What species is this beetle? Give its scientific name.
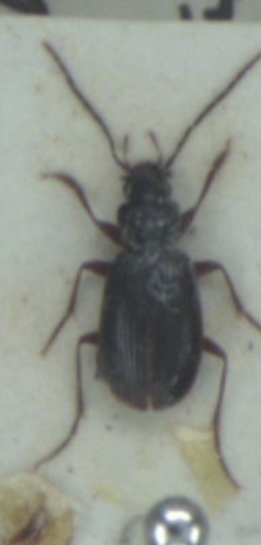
Badister dilatatus
